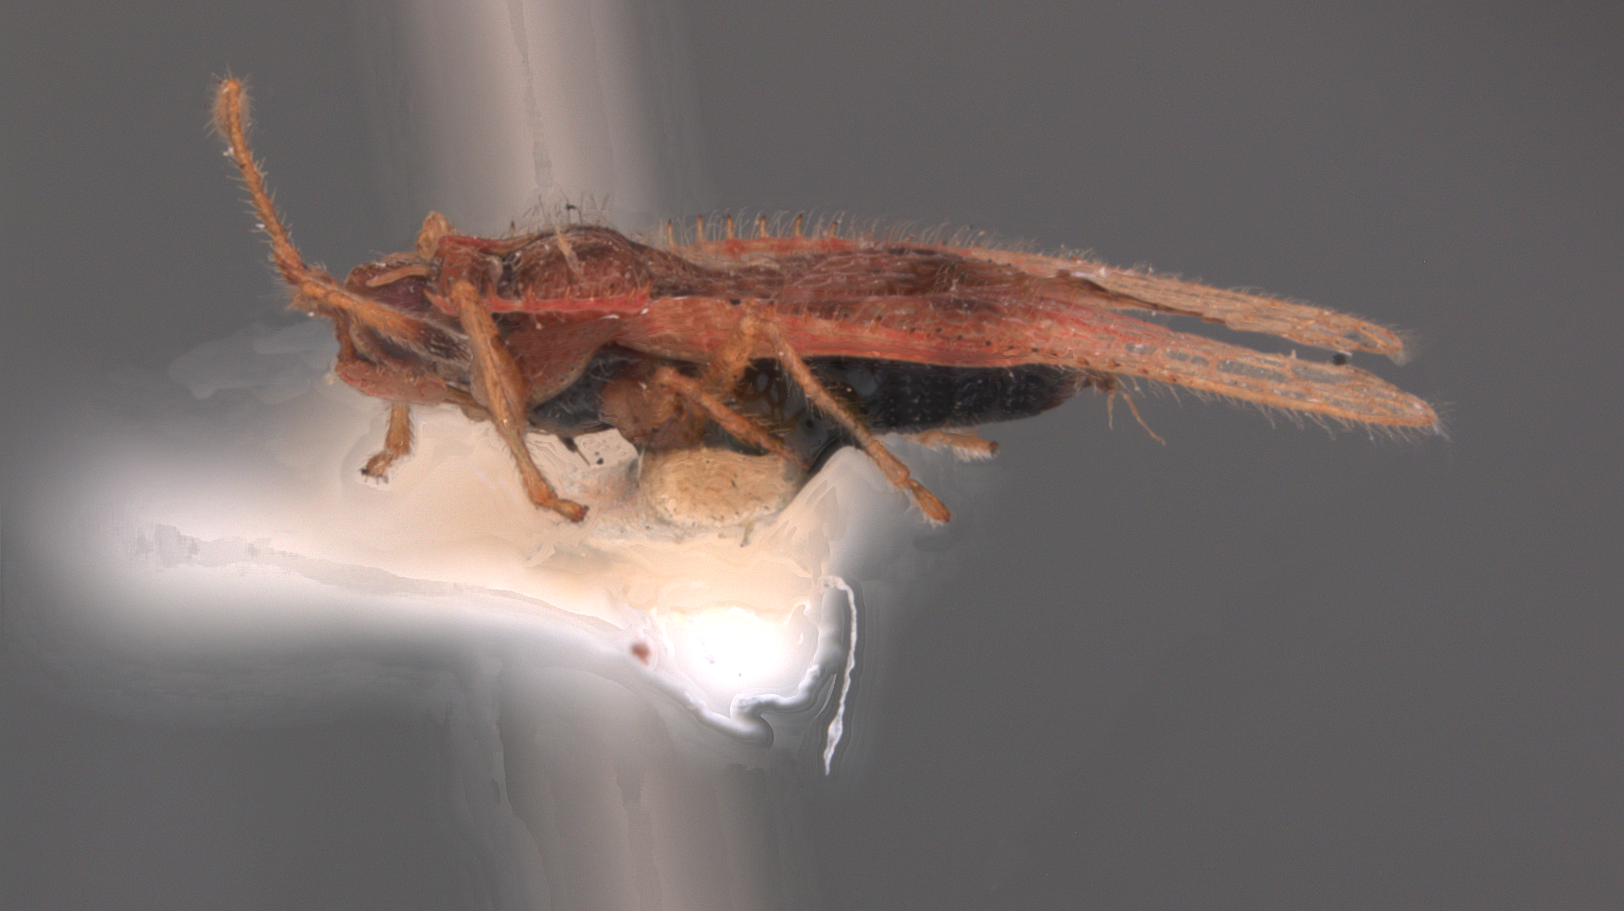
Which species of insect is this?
Acanthochila exquisita
